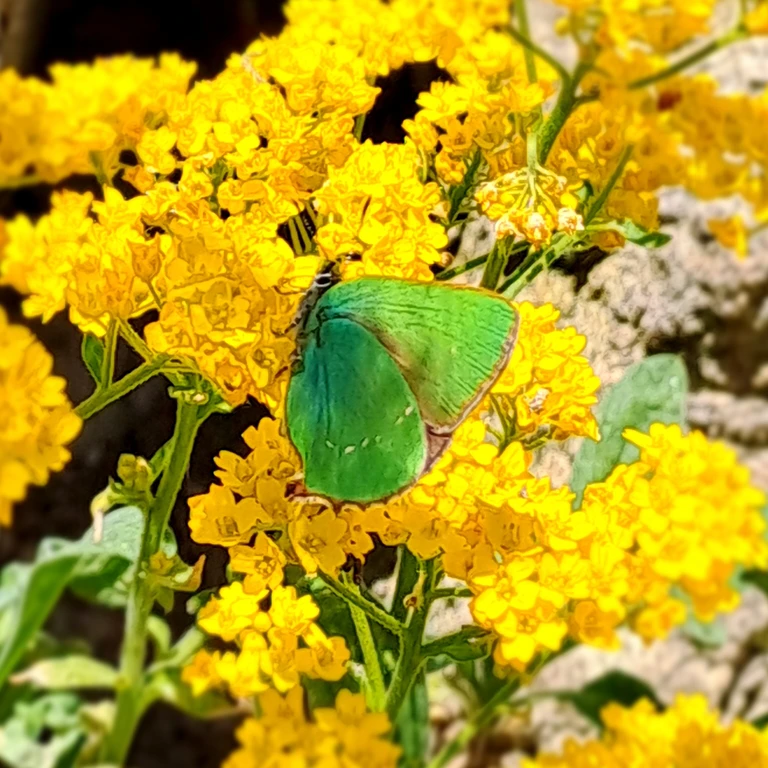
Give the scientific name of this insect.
Callophrys rubi
